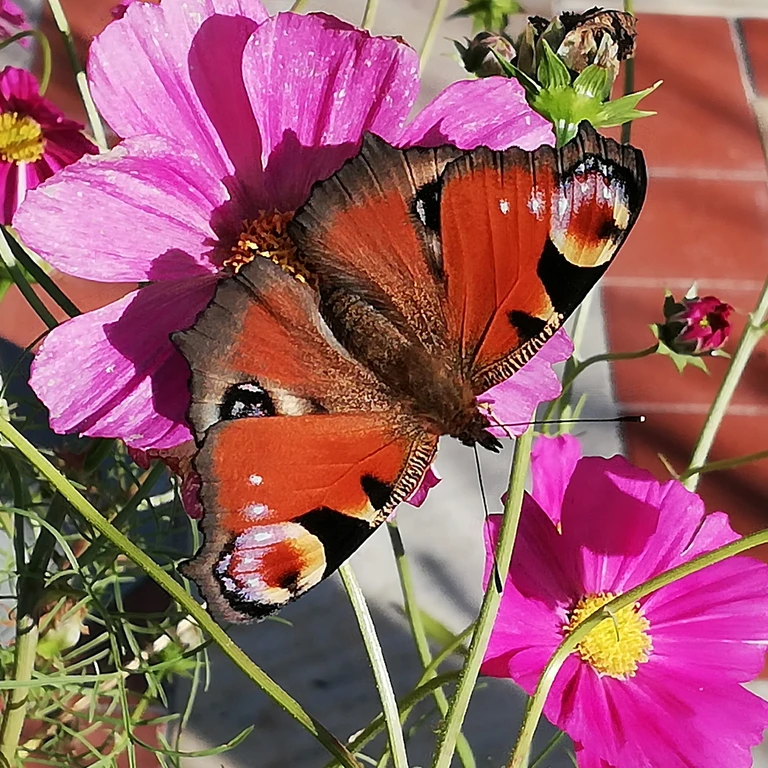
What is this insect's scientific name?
Aglais io
